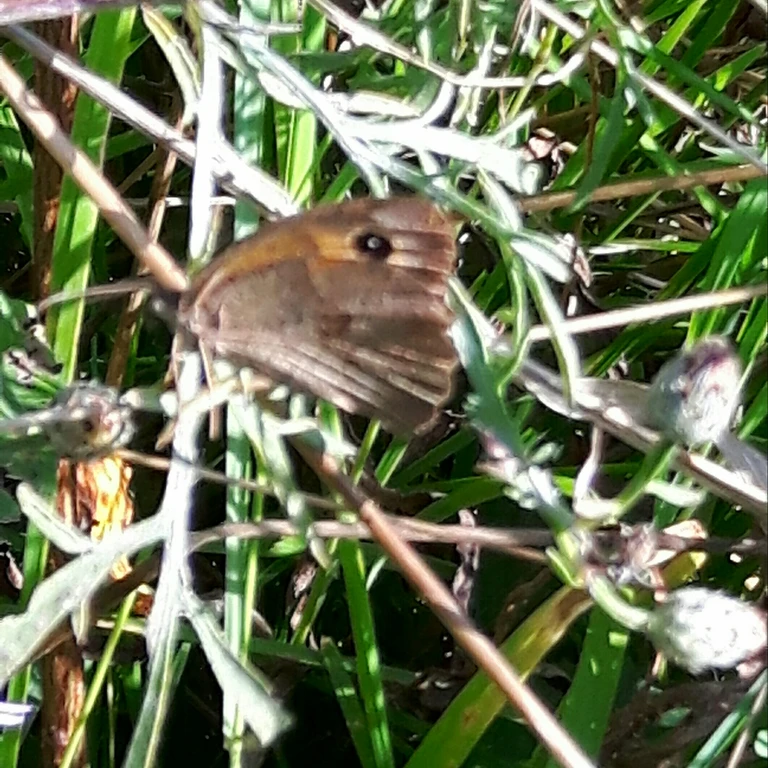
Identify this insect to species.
Maniola jurtina
